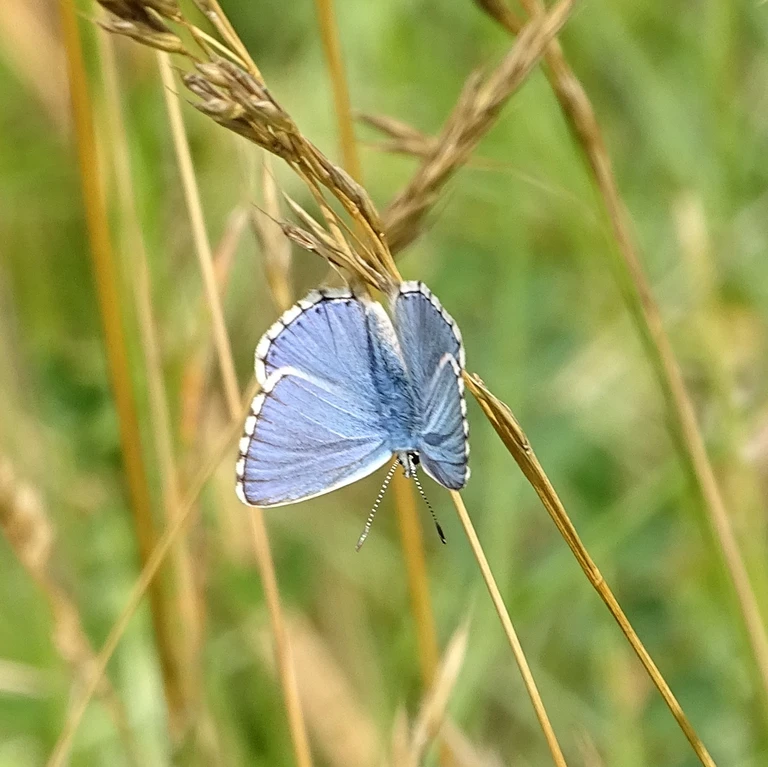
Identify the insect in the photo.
Lysandra bellargus
